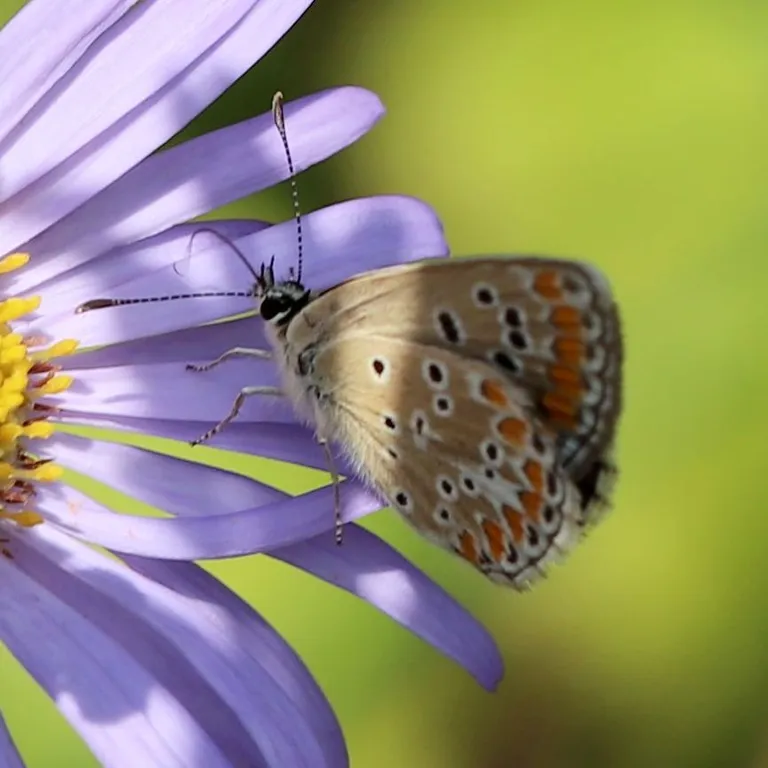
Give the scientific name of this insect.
Aricia agestis/artaxerxes
